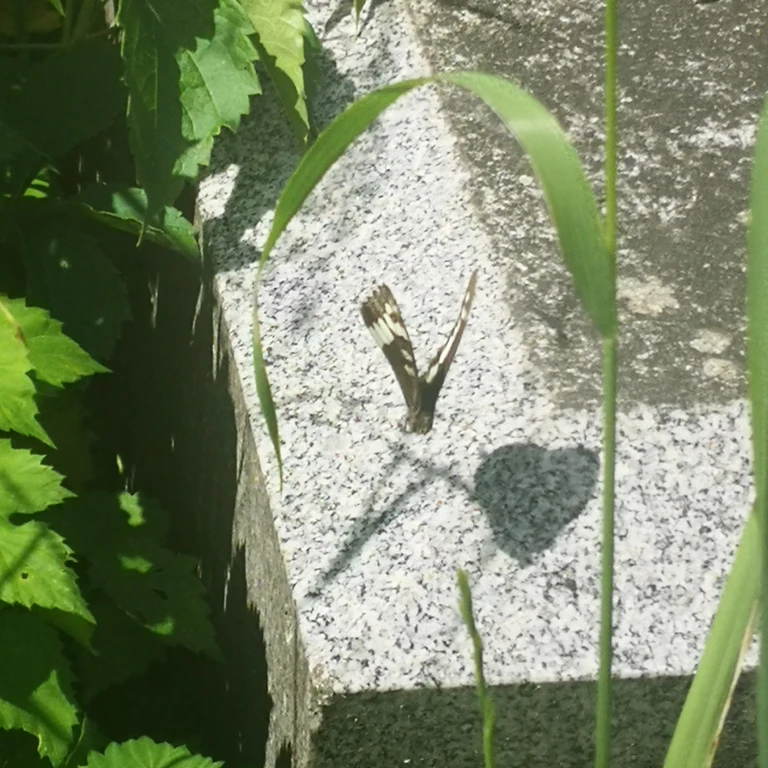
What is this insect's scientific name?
Brintesia circe
